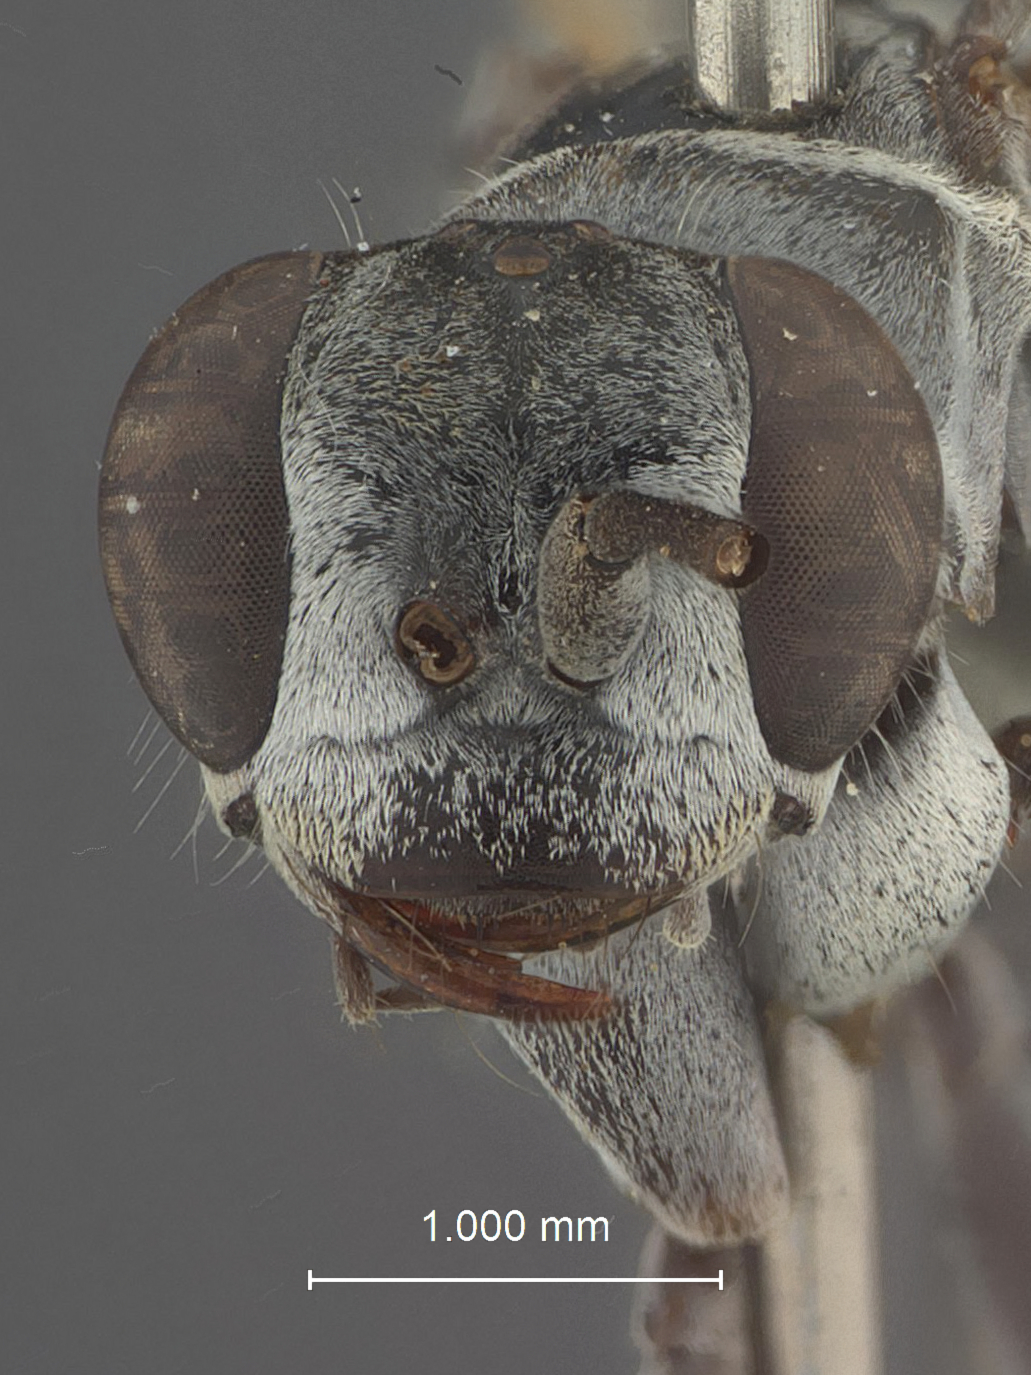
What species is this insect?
Anoplius checheng
